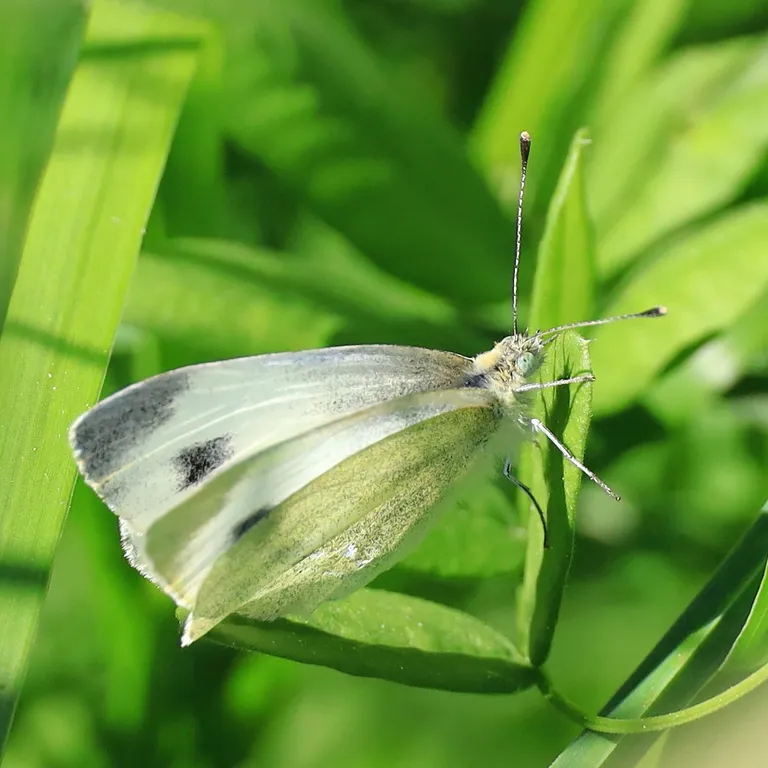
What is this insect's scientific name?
Pieris mannii
